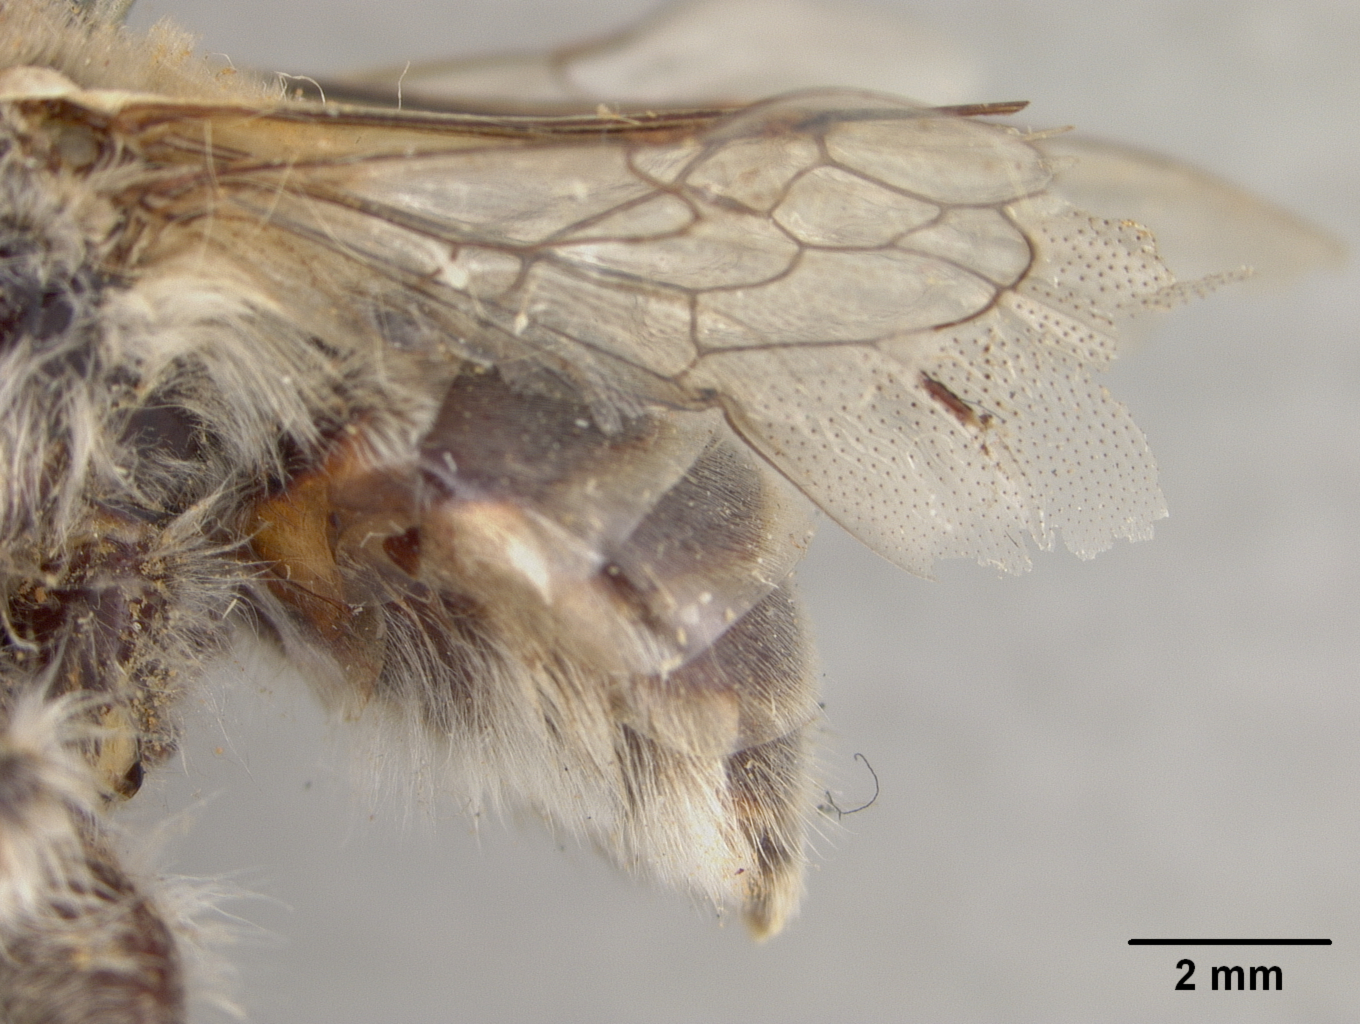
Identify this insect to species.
Centris marginata
